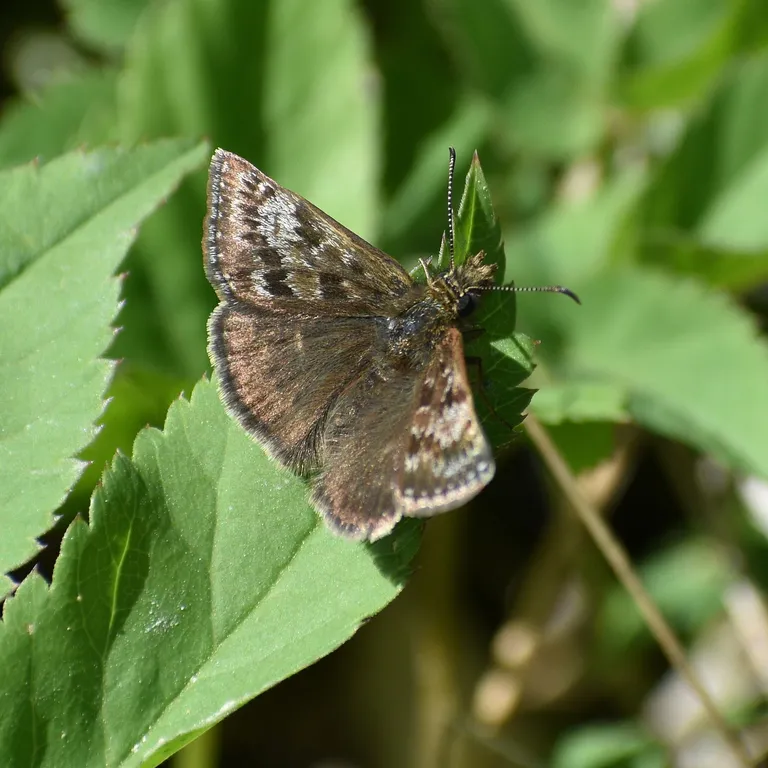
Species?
Erynnis tages
